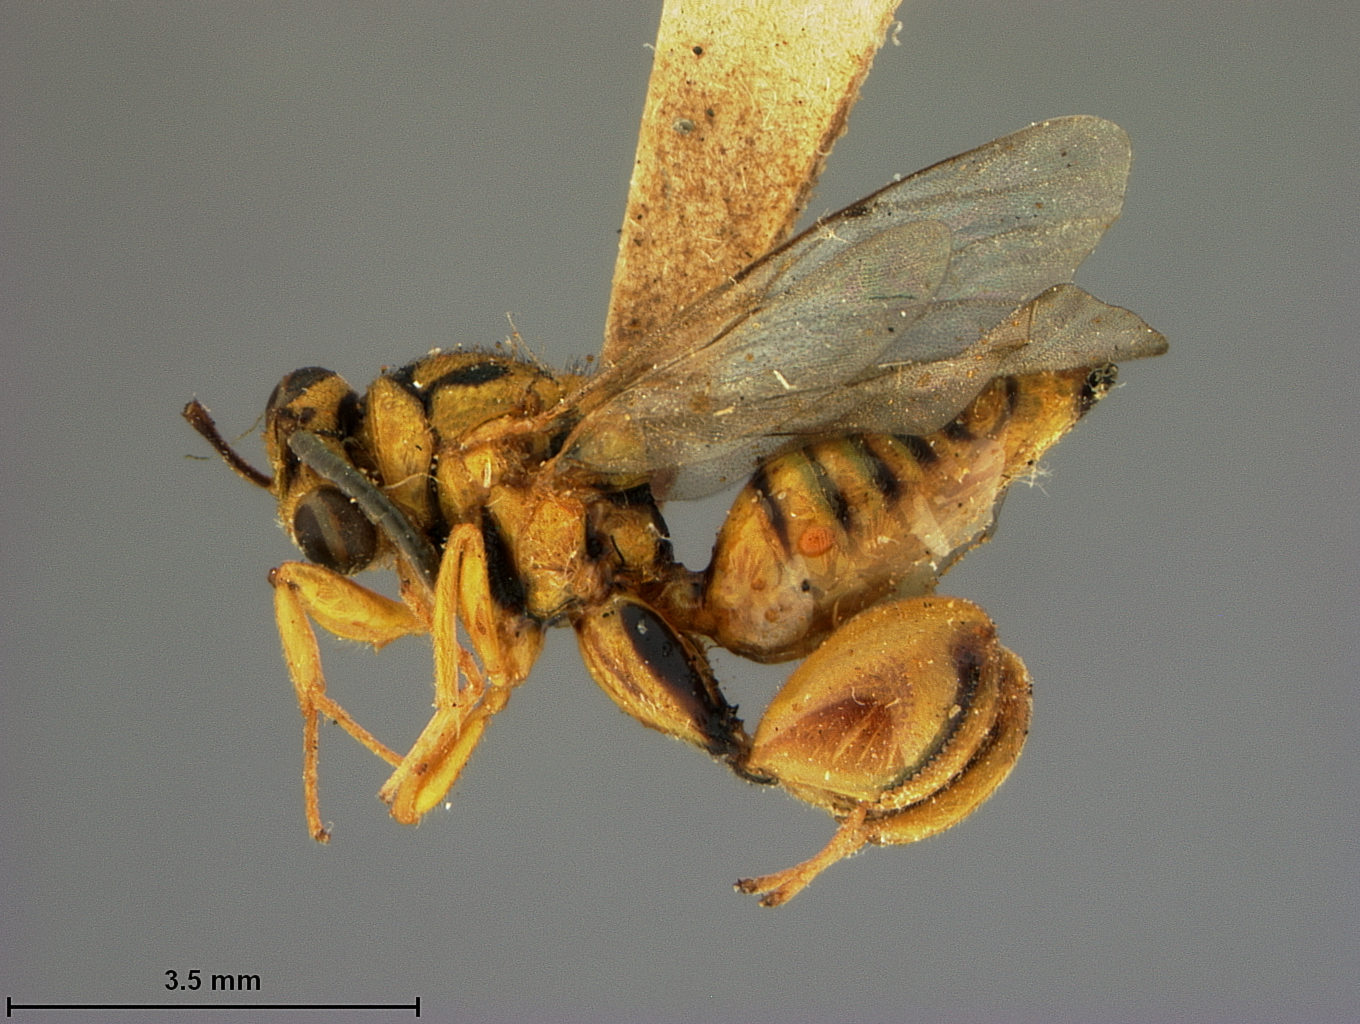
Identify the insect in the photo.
Spilochalcis trinidadensis
